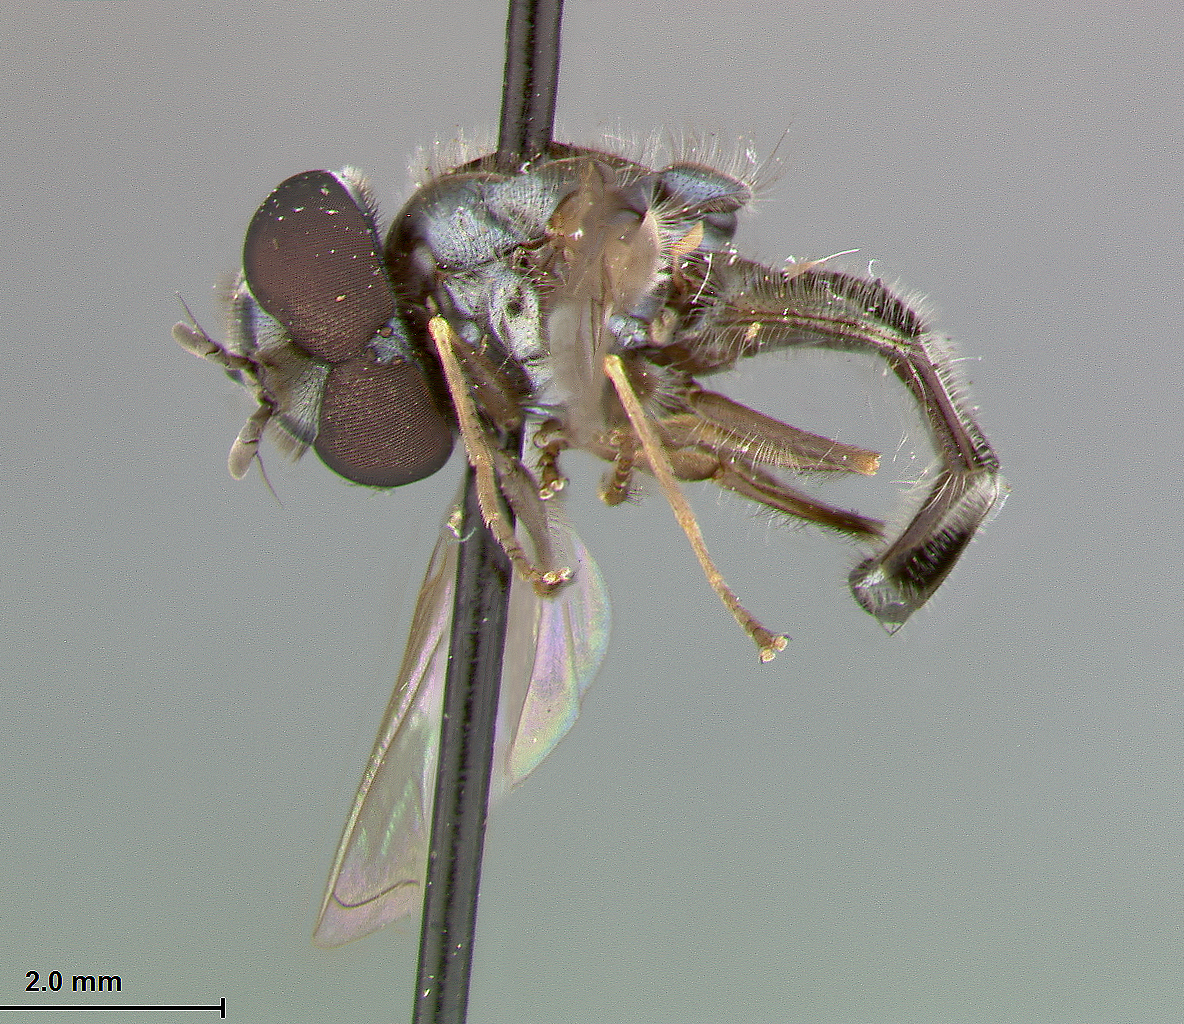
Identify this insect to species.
Melanostoma chaetopoda
